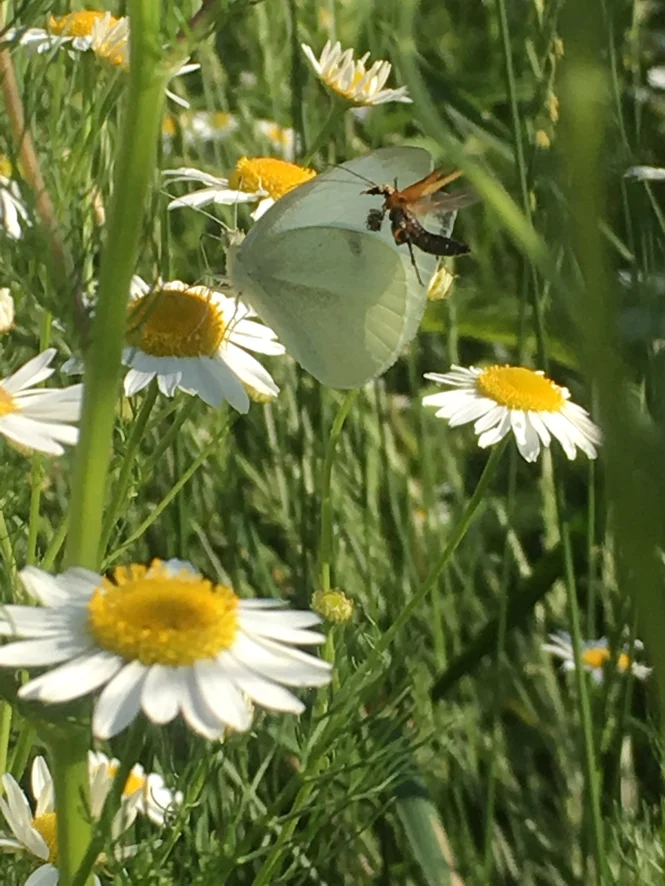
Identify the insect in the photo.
Pieris rapae
